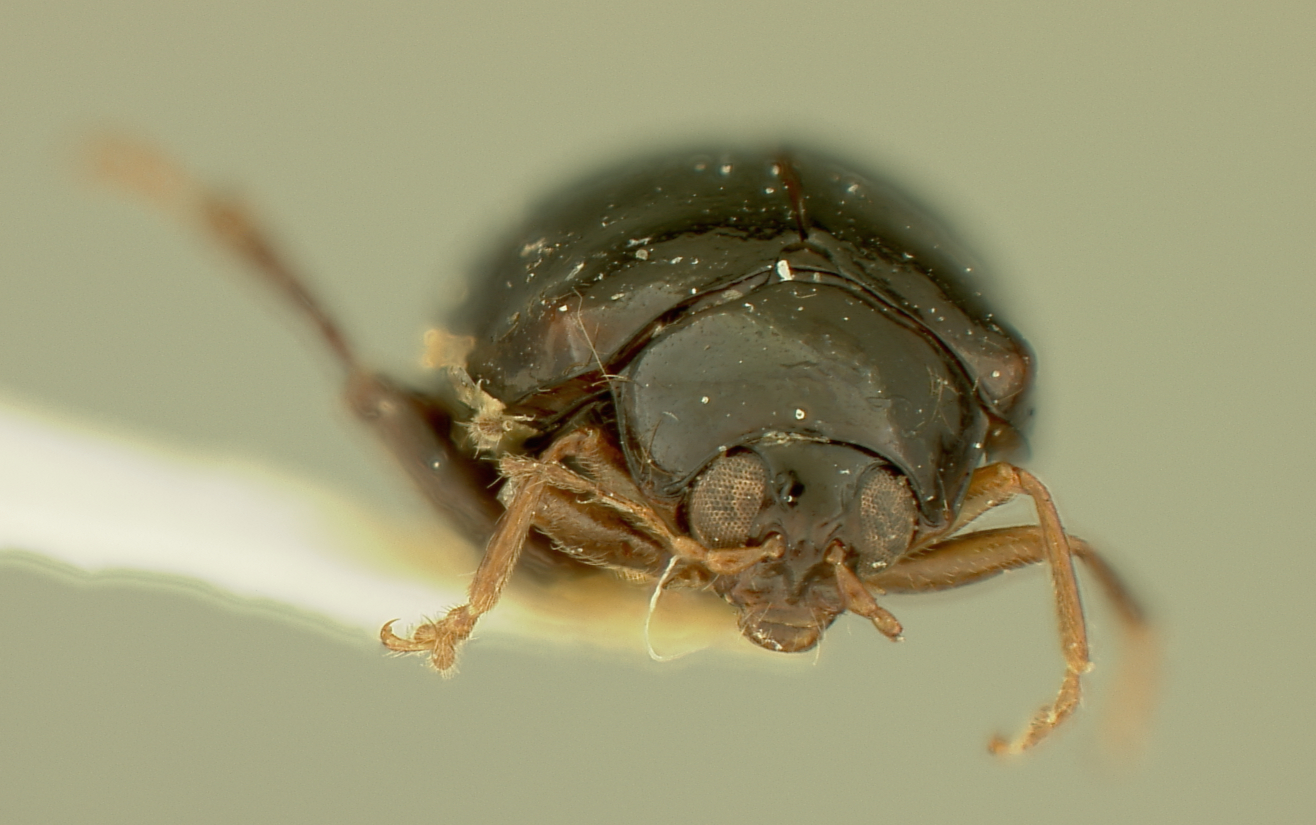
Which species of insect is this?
Heikertingerella guadeloupensis
